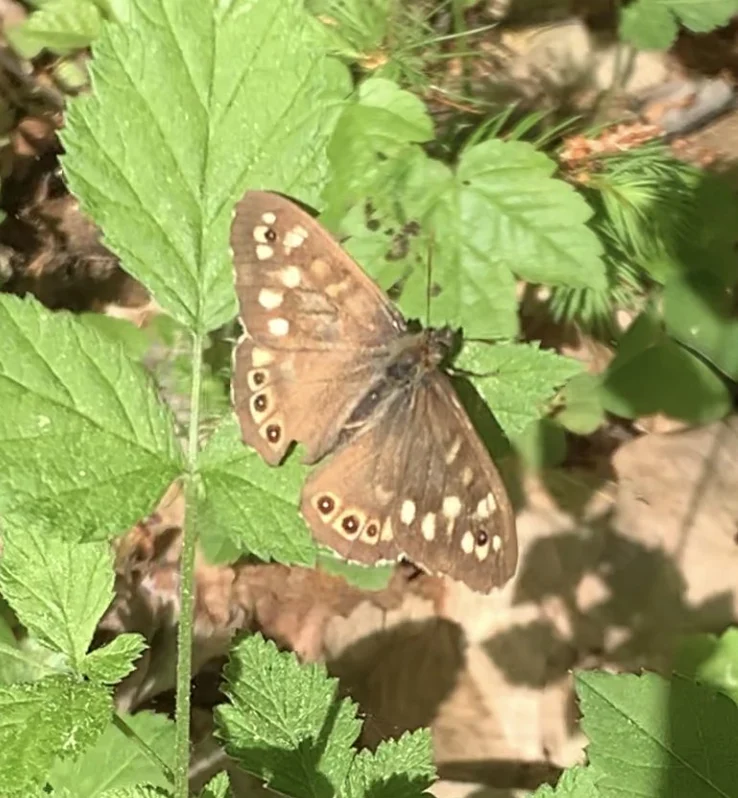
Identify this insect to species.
Pararge aegeria
